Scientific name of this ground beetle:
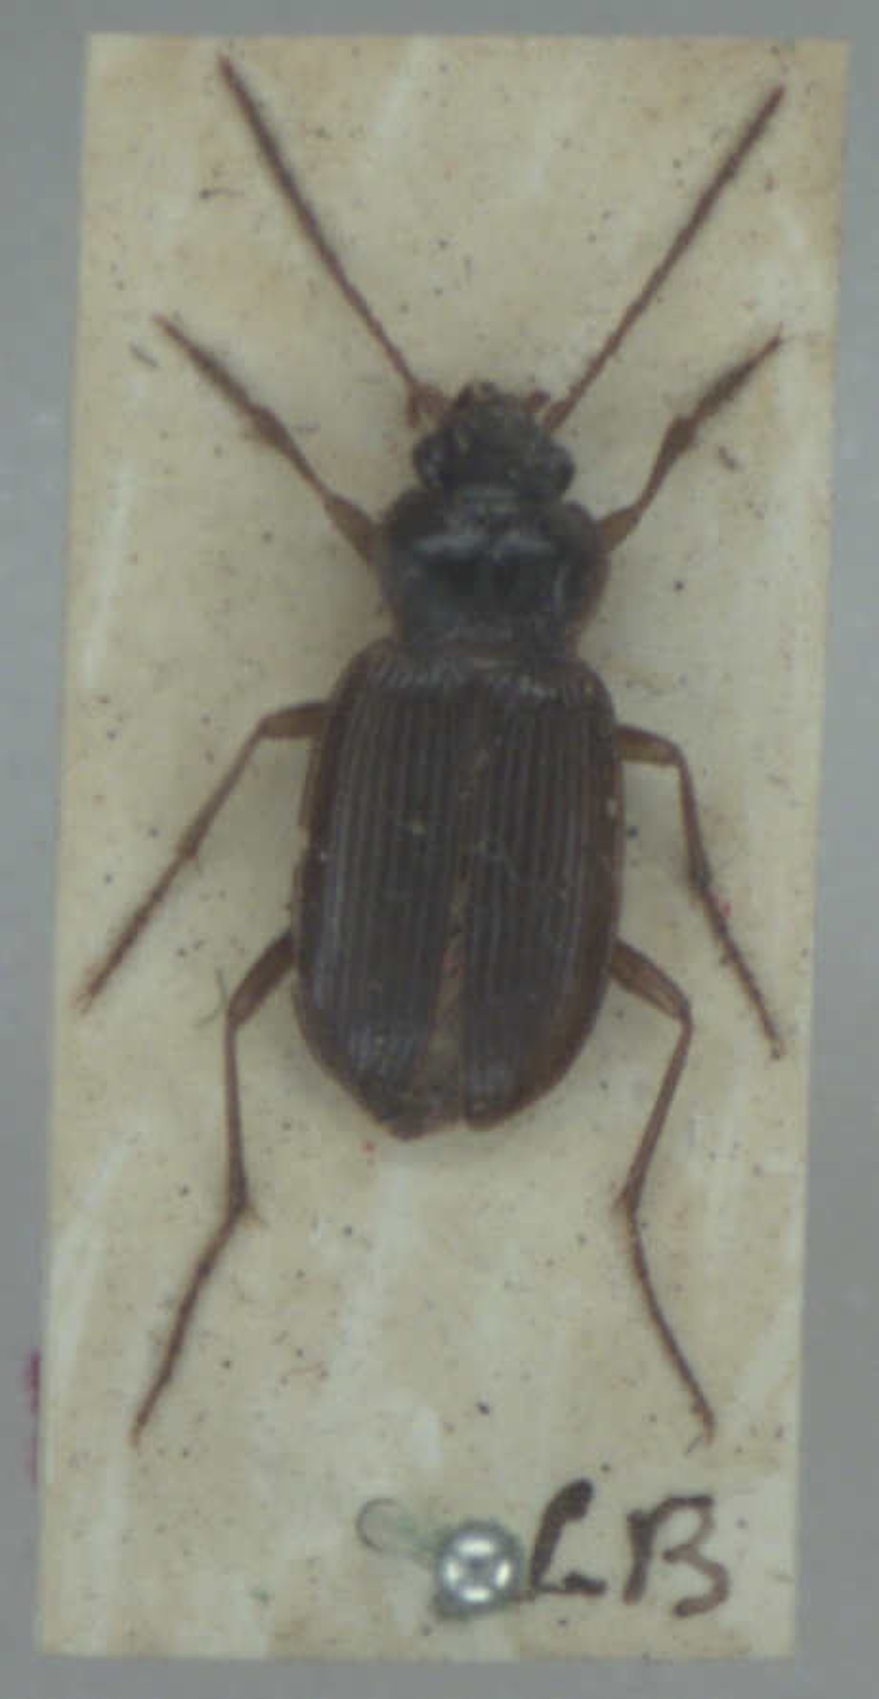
Nebria brevicollis
